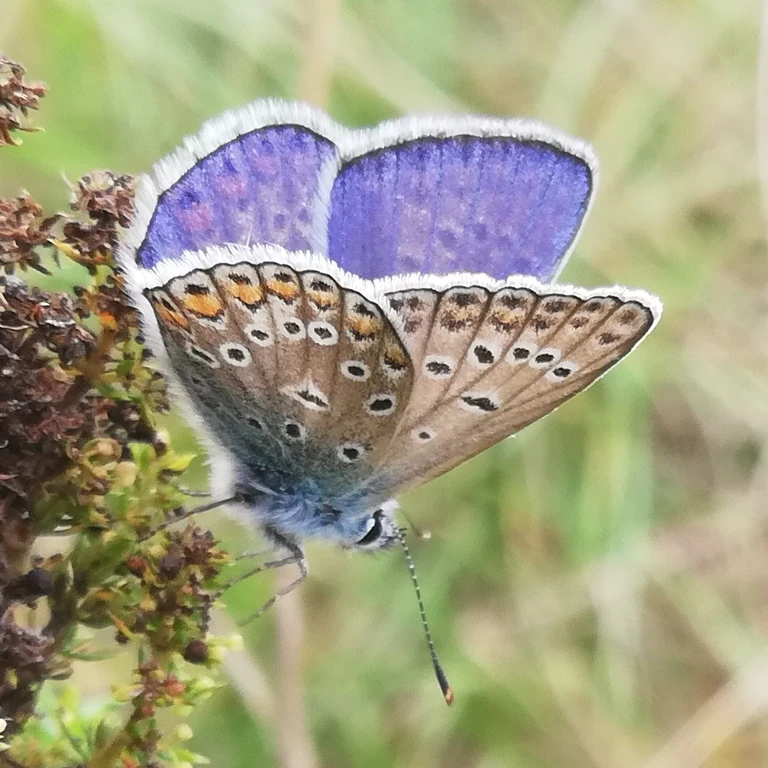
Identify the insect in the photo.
Polyommatus icarus
